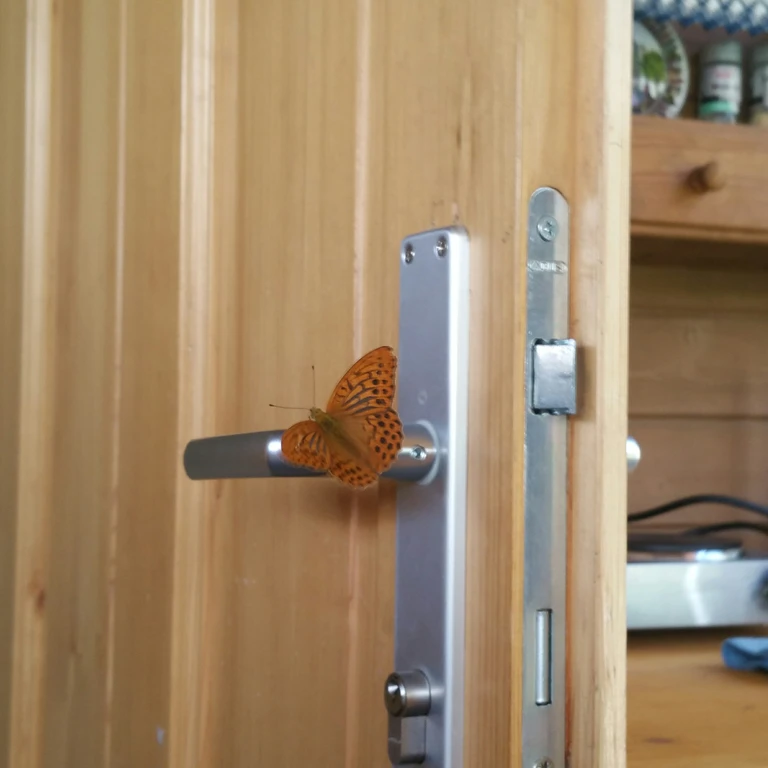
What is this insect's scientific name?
Argynnis paphia
